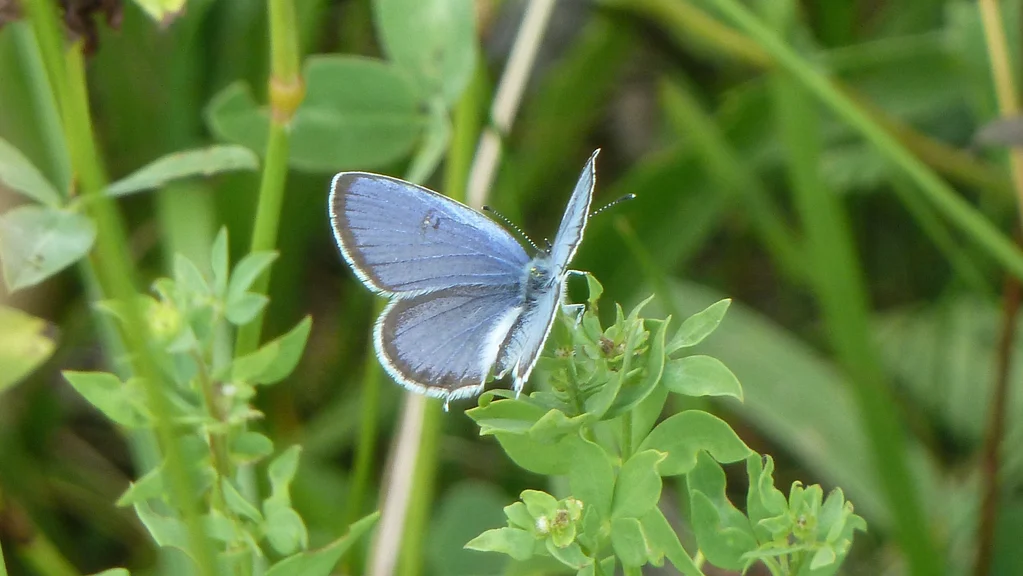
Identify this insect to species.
Cupido argiades (also Elkalyce argiades)
